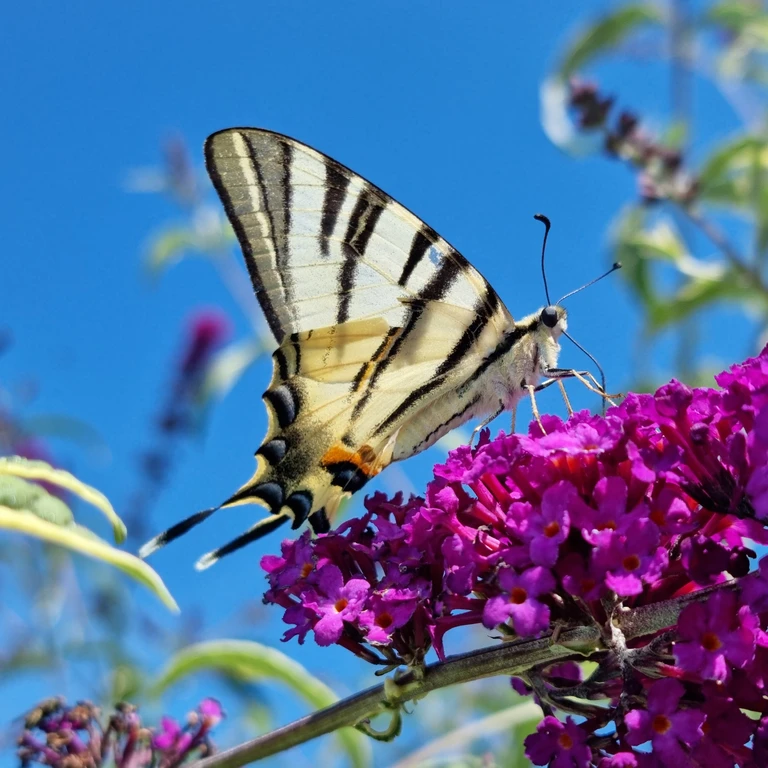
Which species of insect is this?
Iphiclides podalirius
